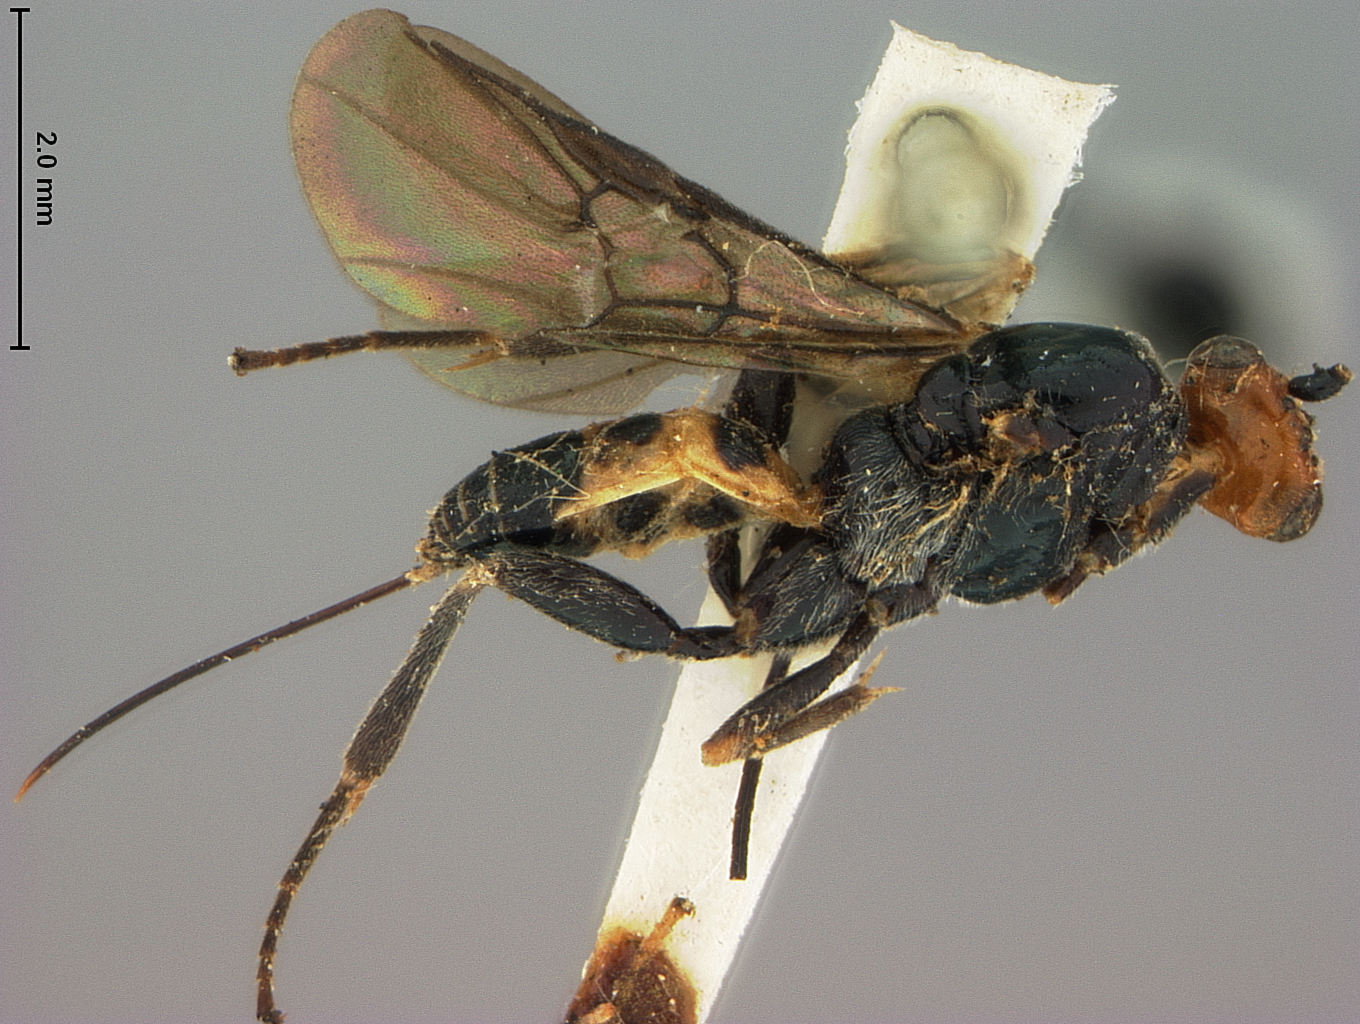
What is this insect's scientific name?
Orgiloneura antipoda
